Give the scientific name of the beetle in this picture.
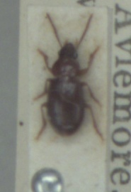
Bradycellus caucasicus
